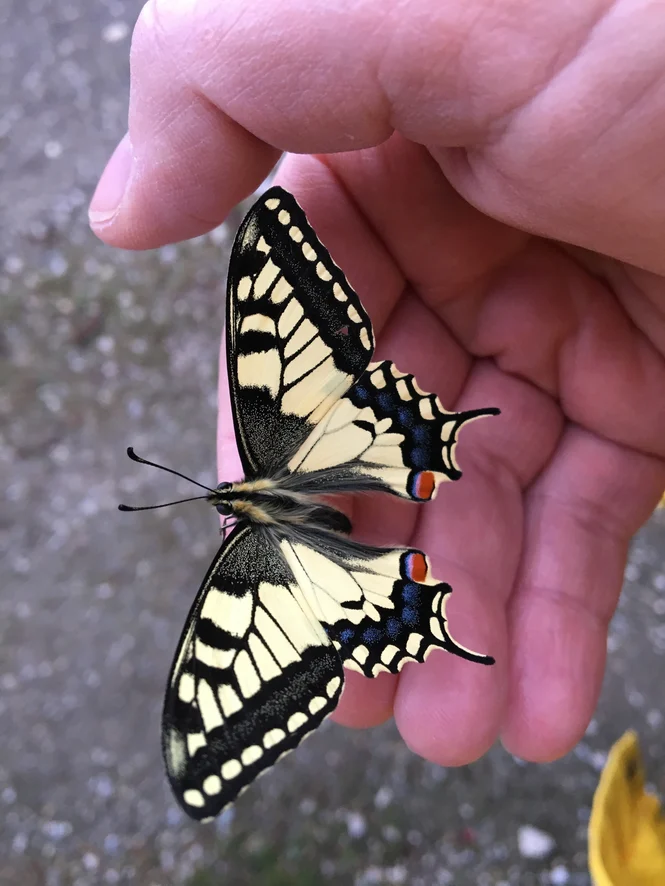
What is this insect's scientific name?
Papilio machaon
